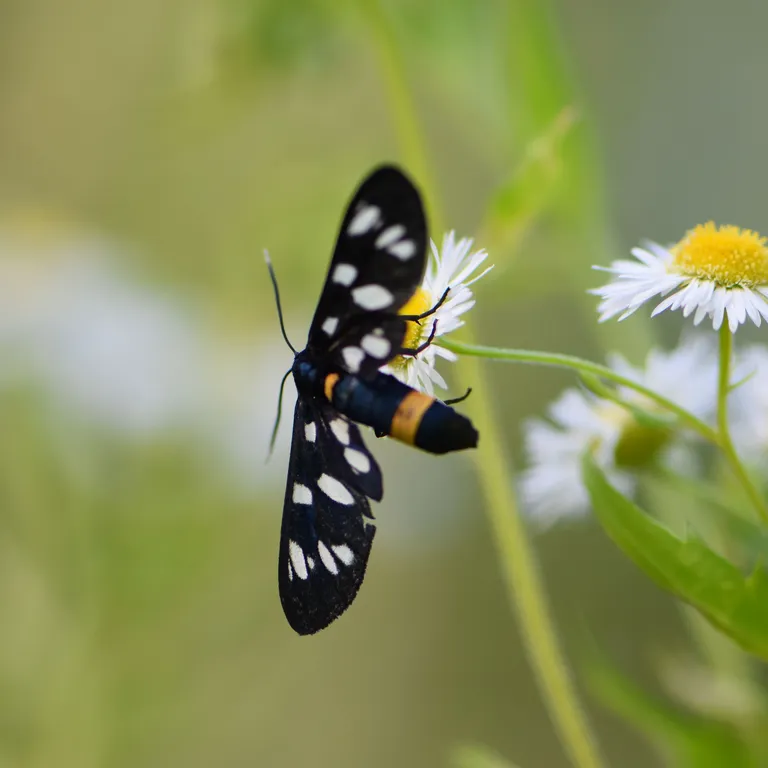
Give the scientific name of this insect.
Amata phegea
